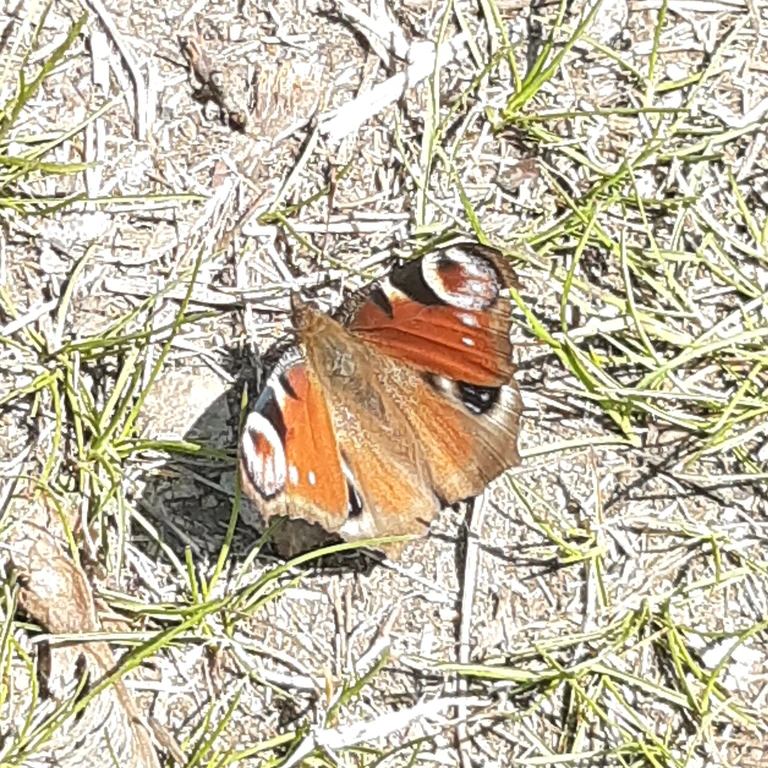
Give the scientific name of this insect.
Aglais io
